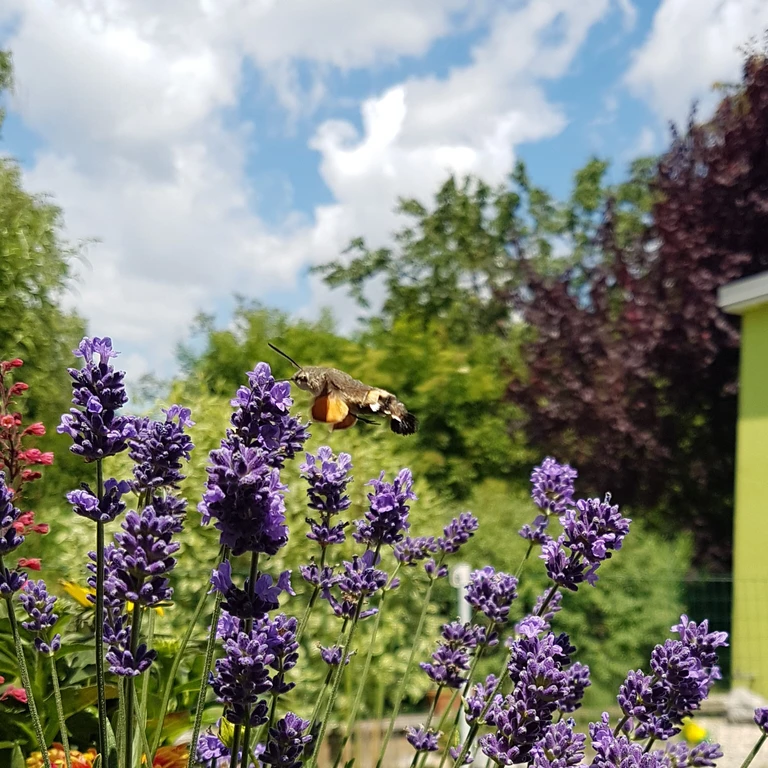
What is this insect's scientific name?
Macroglossum stellatarum
